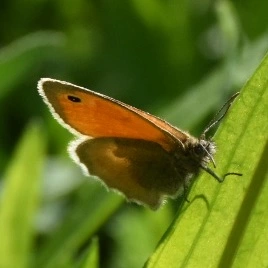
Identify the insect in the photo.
Coenonympha pamphilus
